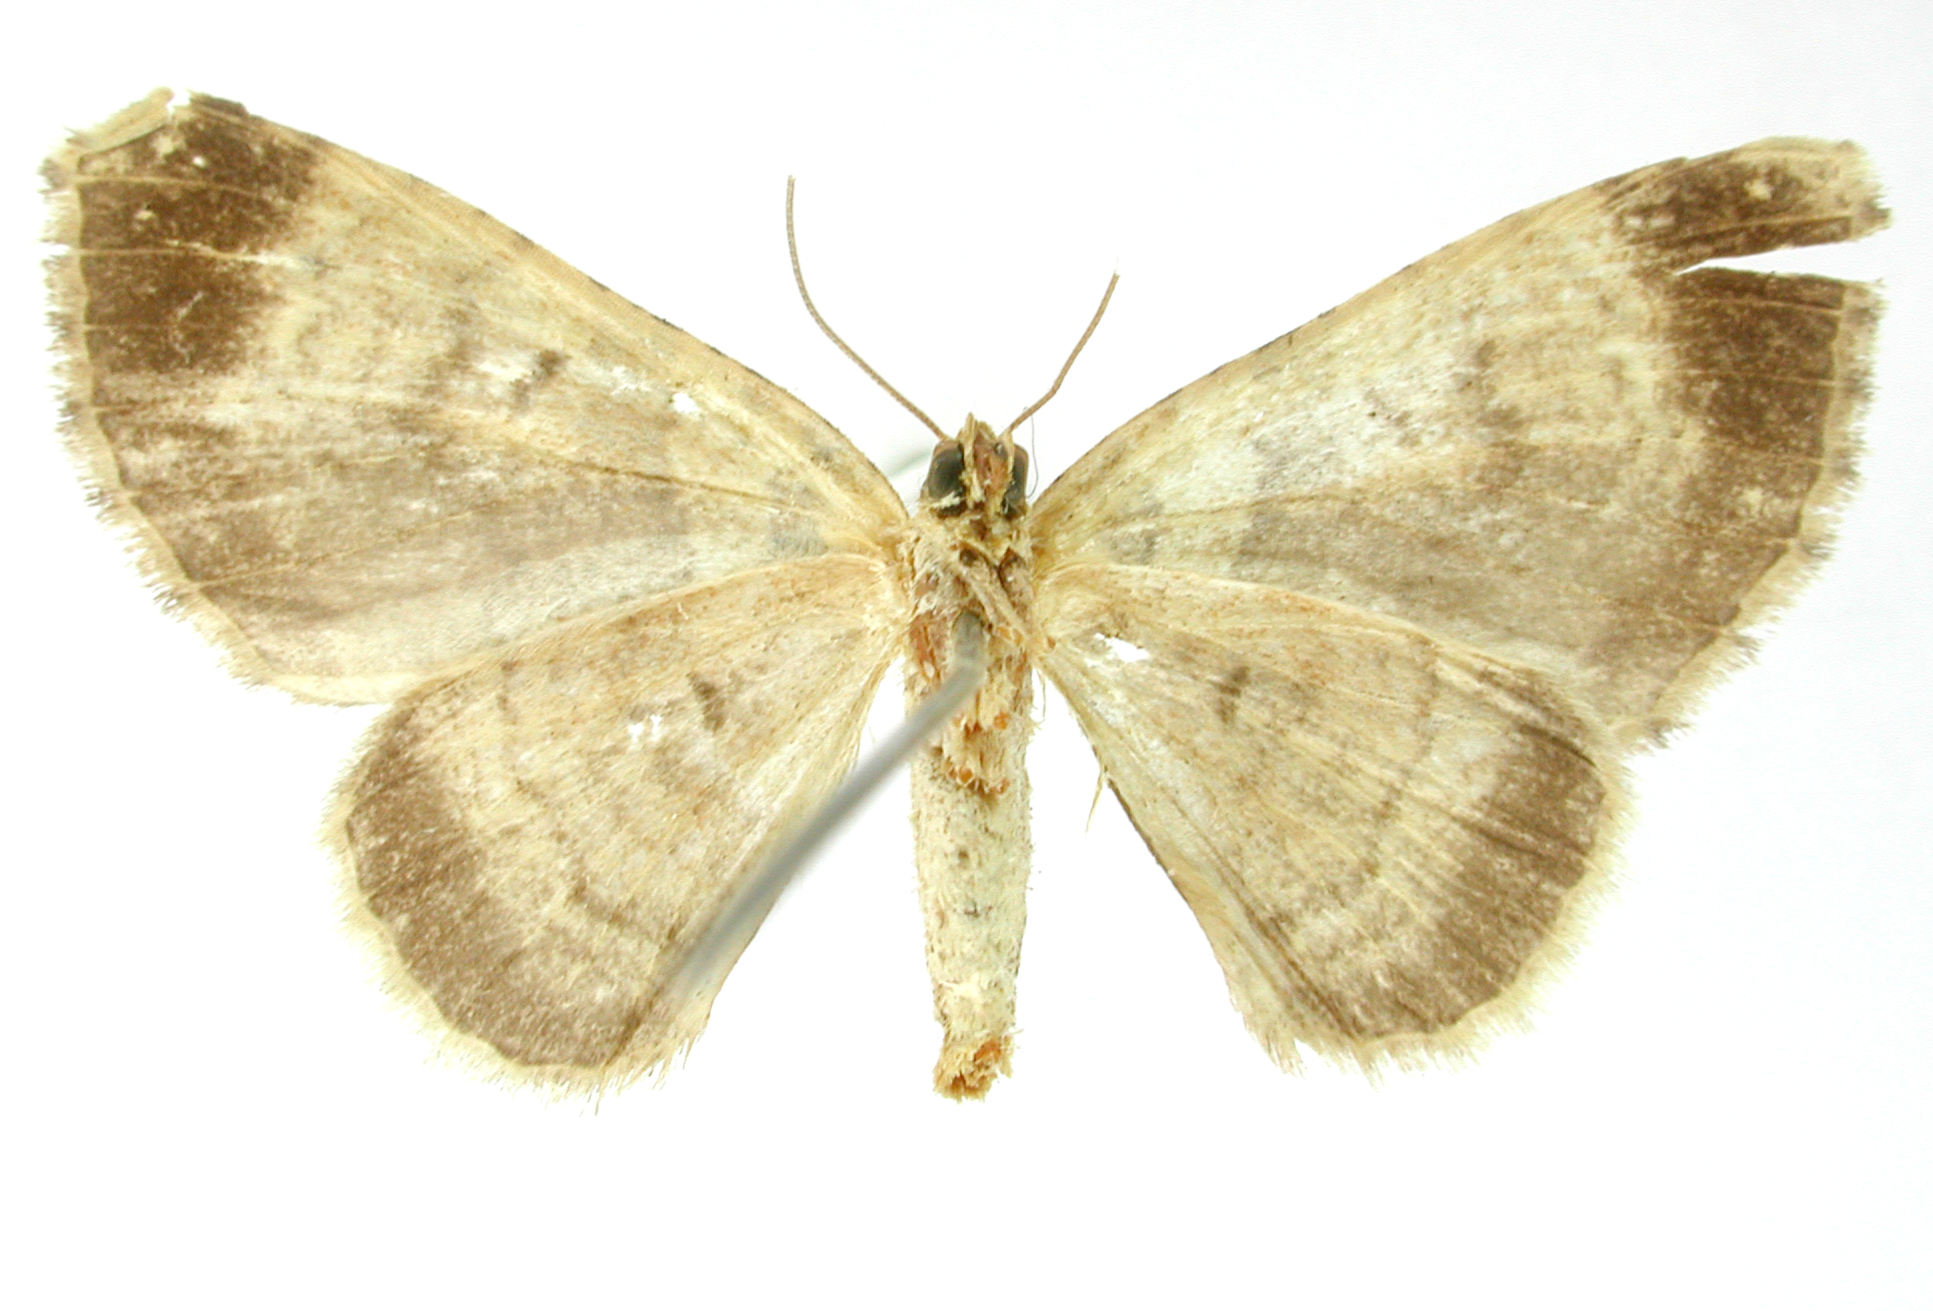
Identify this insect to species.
Hammaptera caribbea
